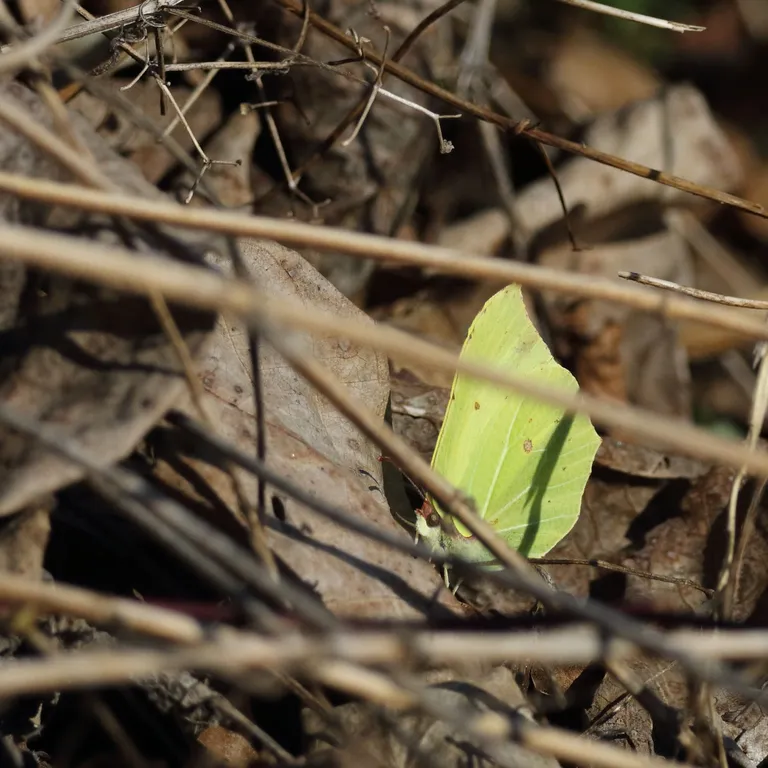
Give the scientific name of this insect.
Gonepteryx rhamni
